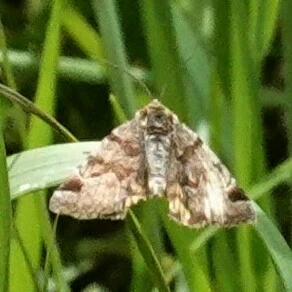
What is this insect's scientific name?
Euclidia glyphica
